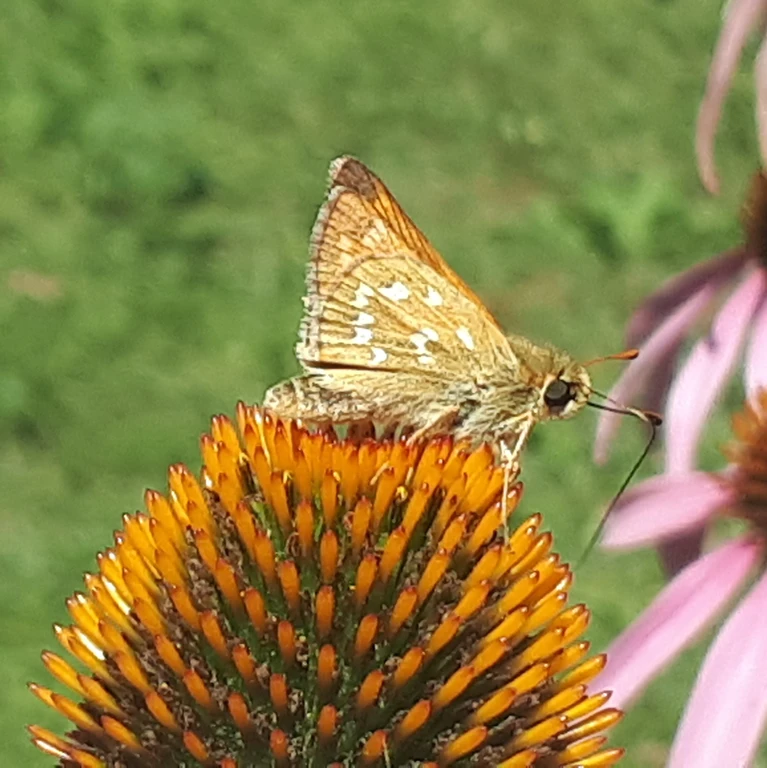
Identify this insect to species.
Hesperia comma
